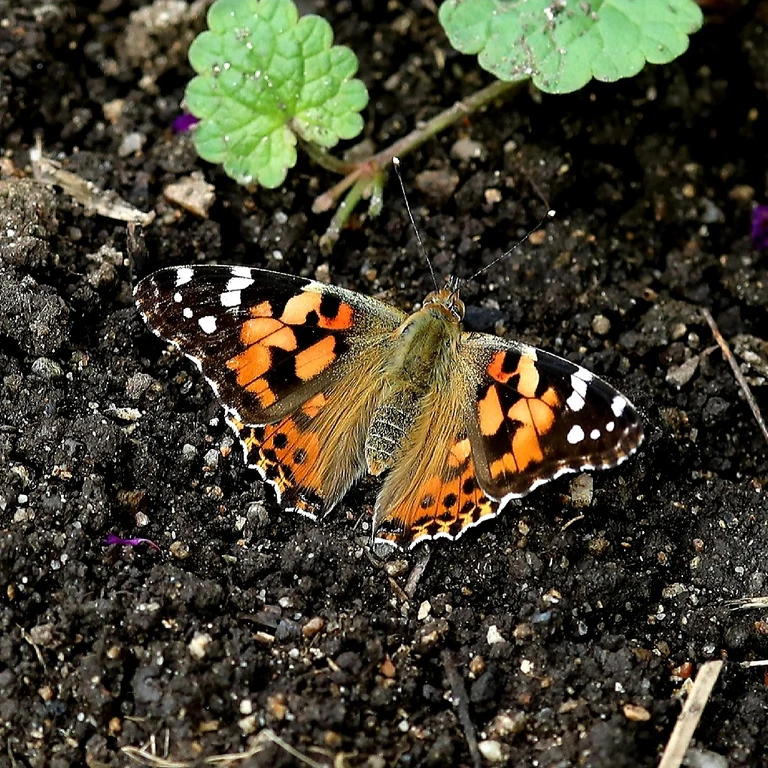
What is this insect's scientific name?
Vanessa cardui
